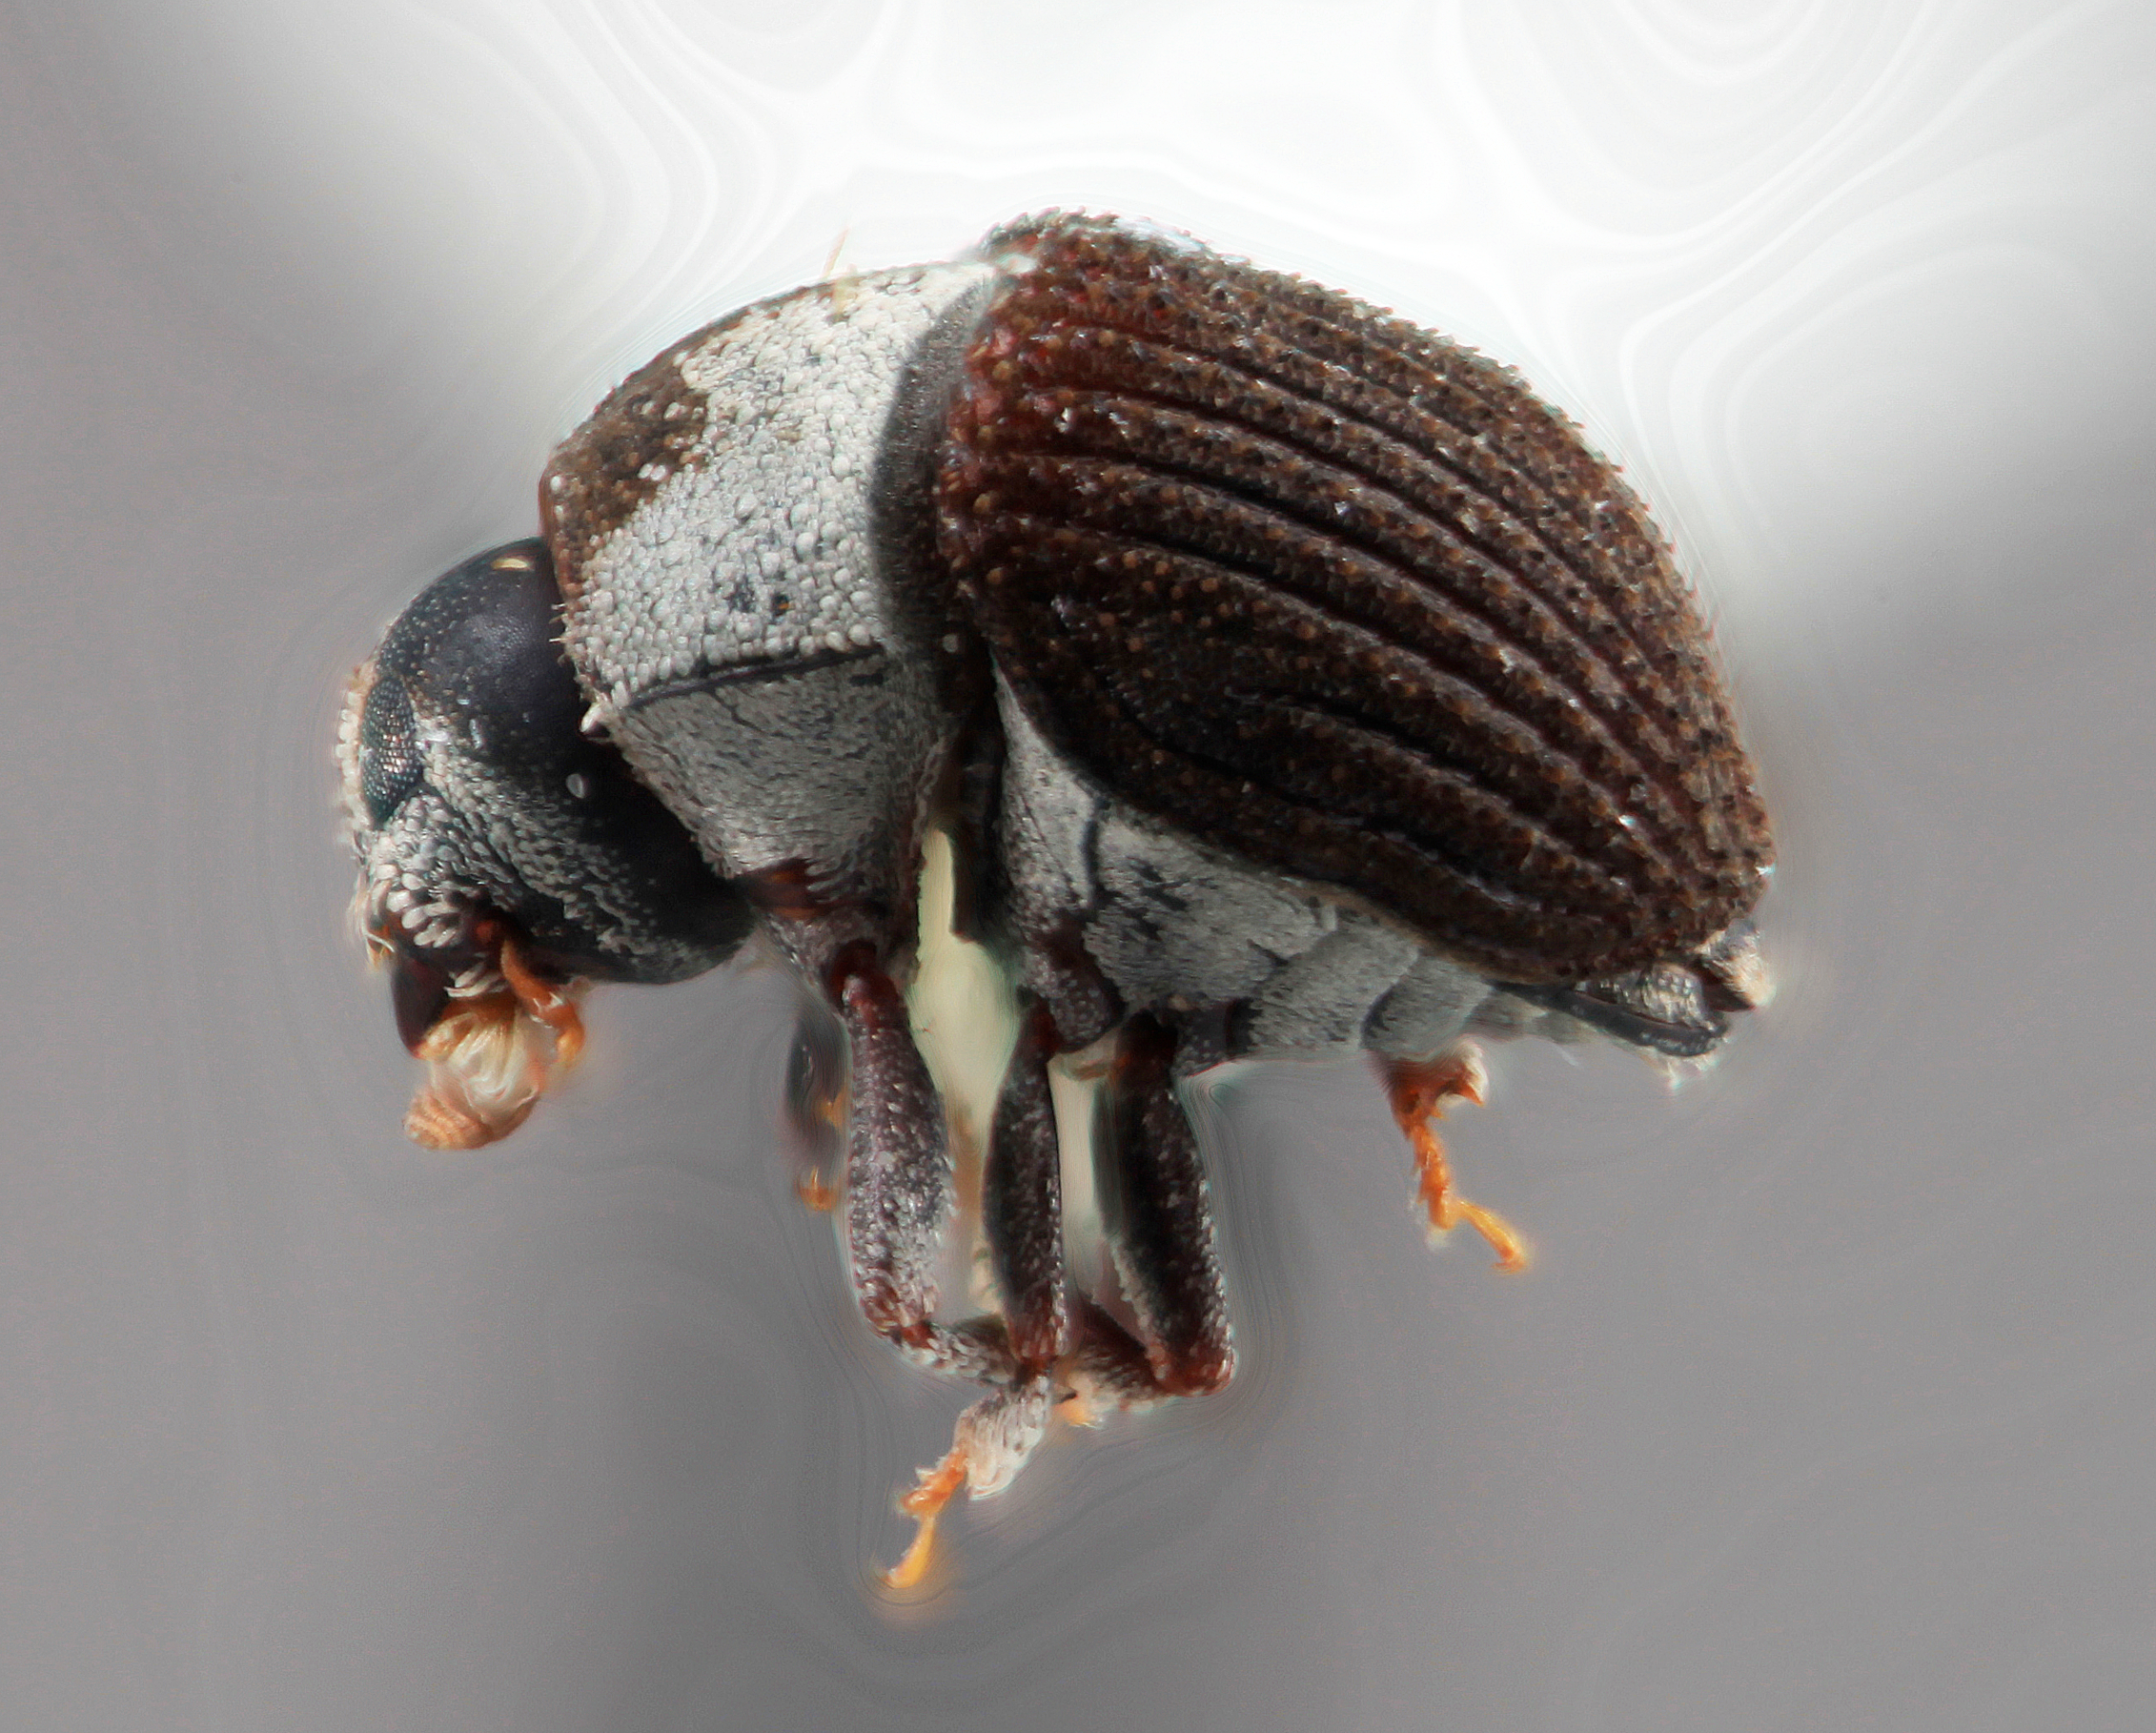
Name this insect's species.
Sphaerotrypes ranasinghei
